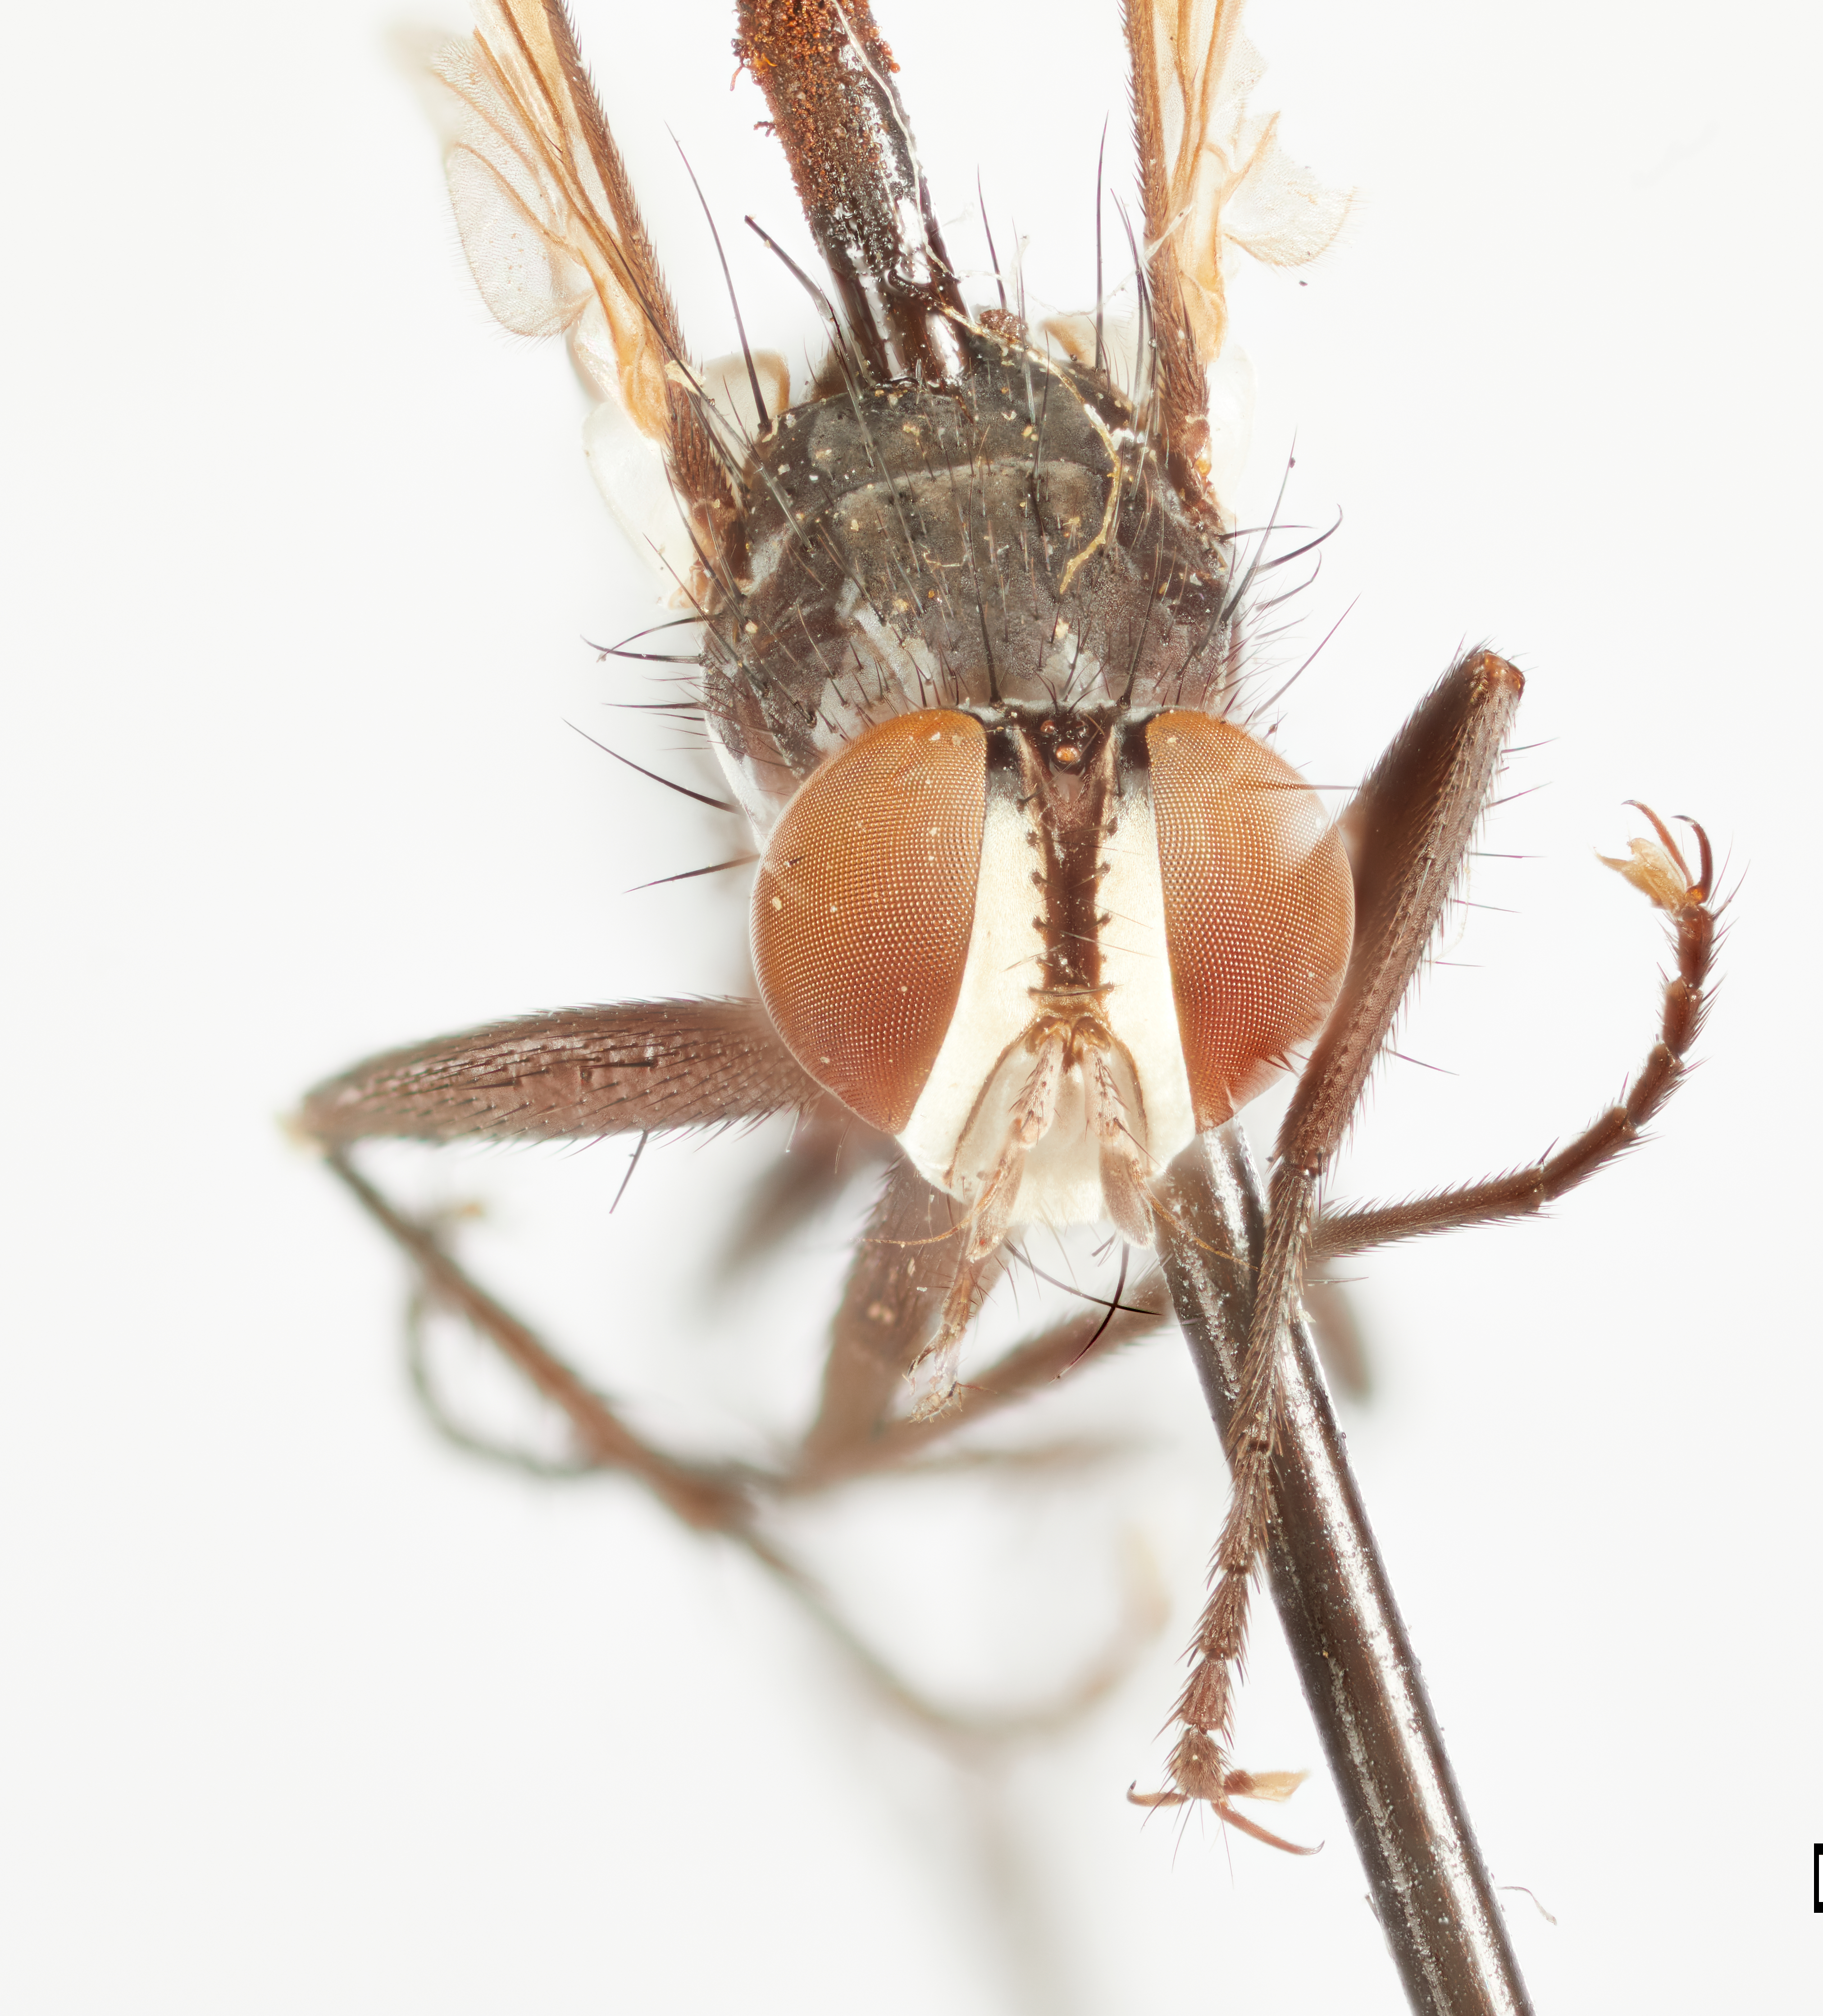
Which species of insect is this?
Cylindromyia pusilla
